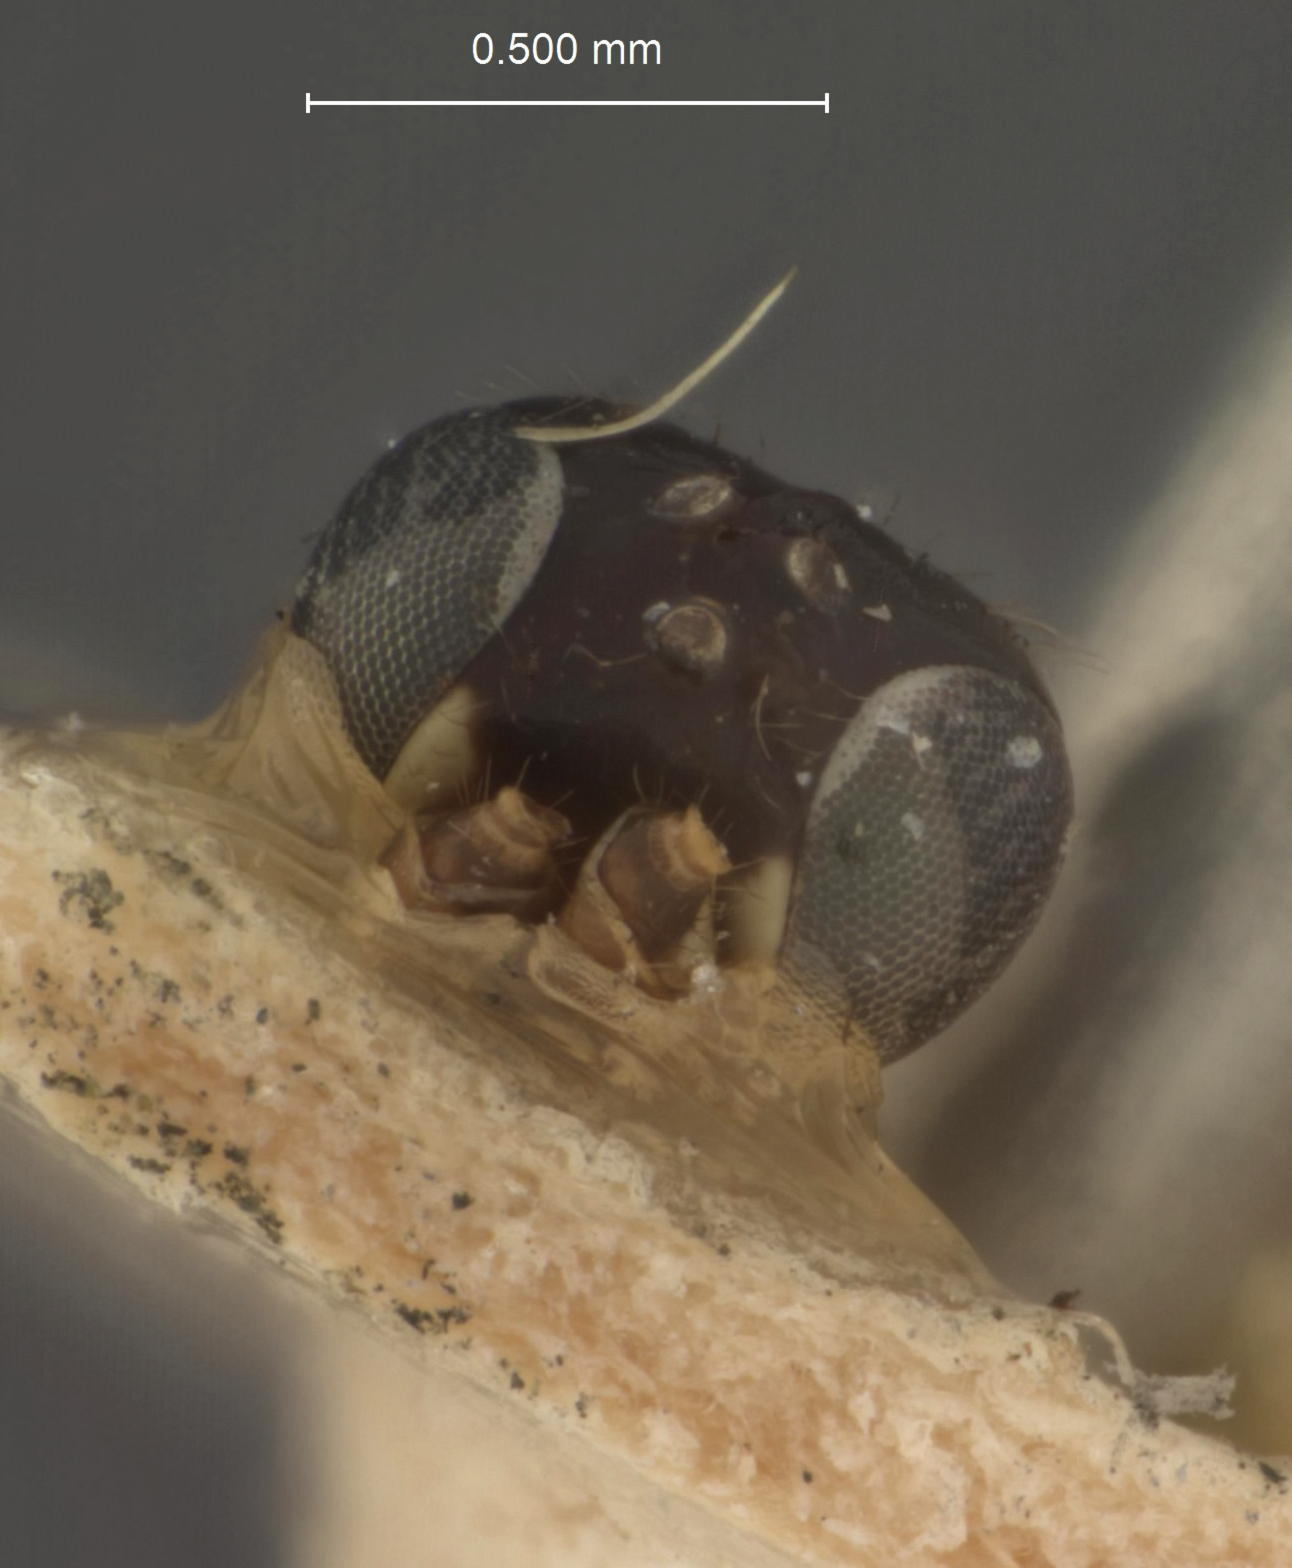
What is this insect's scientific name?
Megastylus ashmeadi
